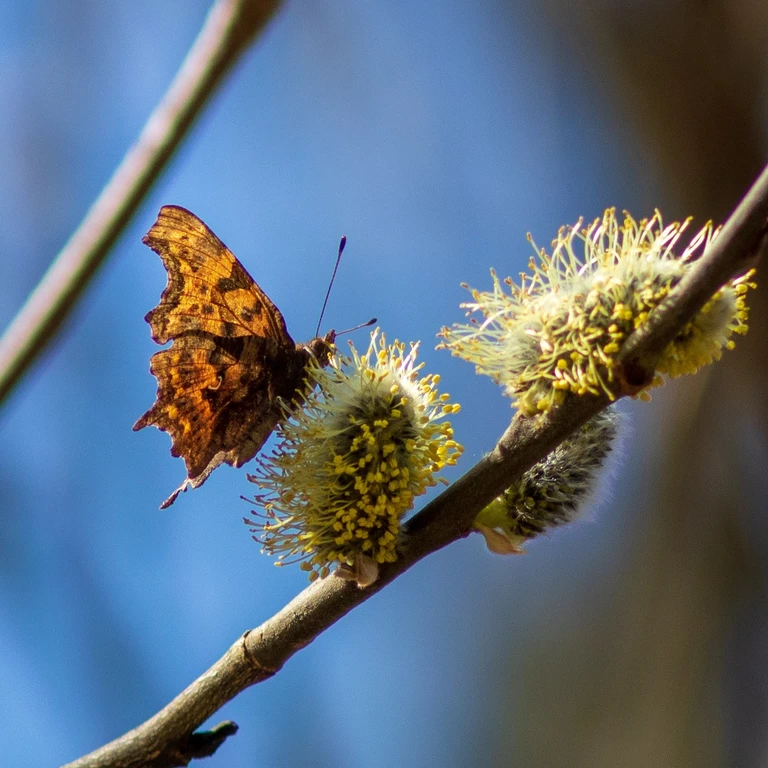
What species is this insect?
Polygonia c-album
